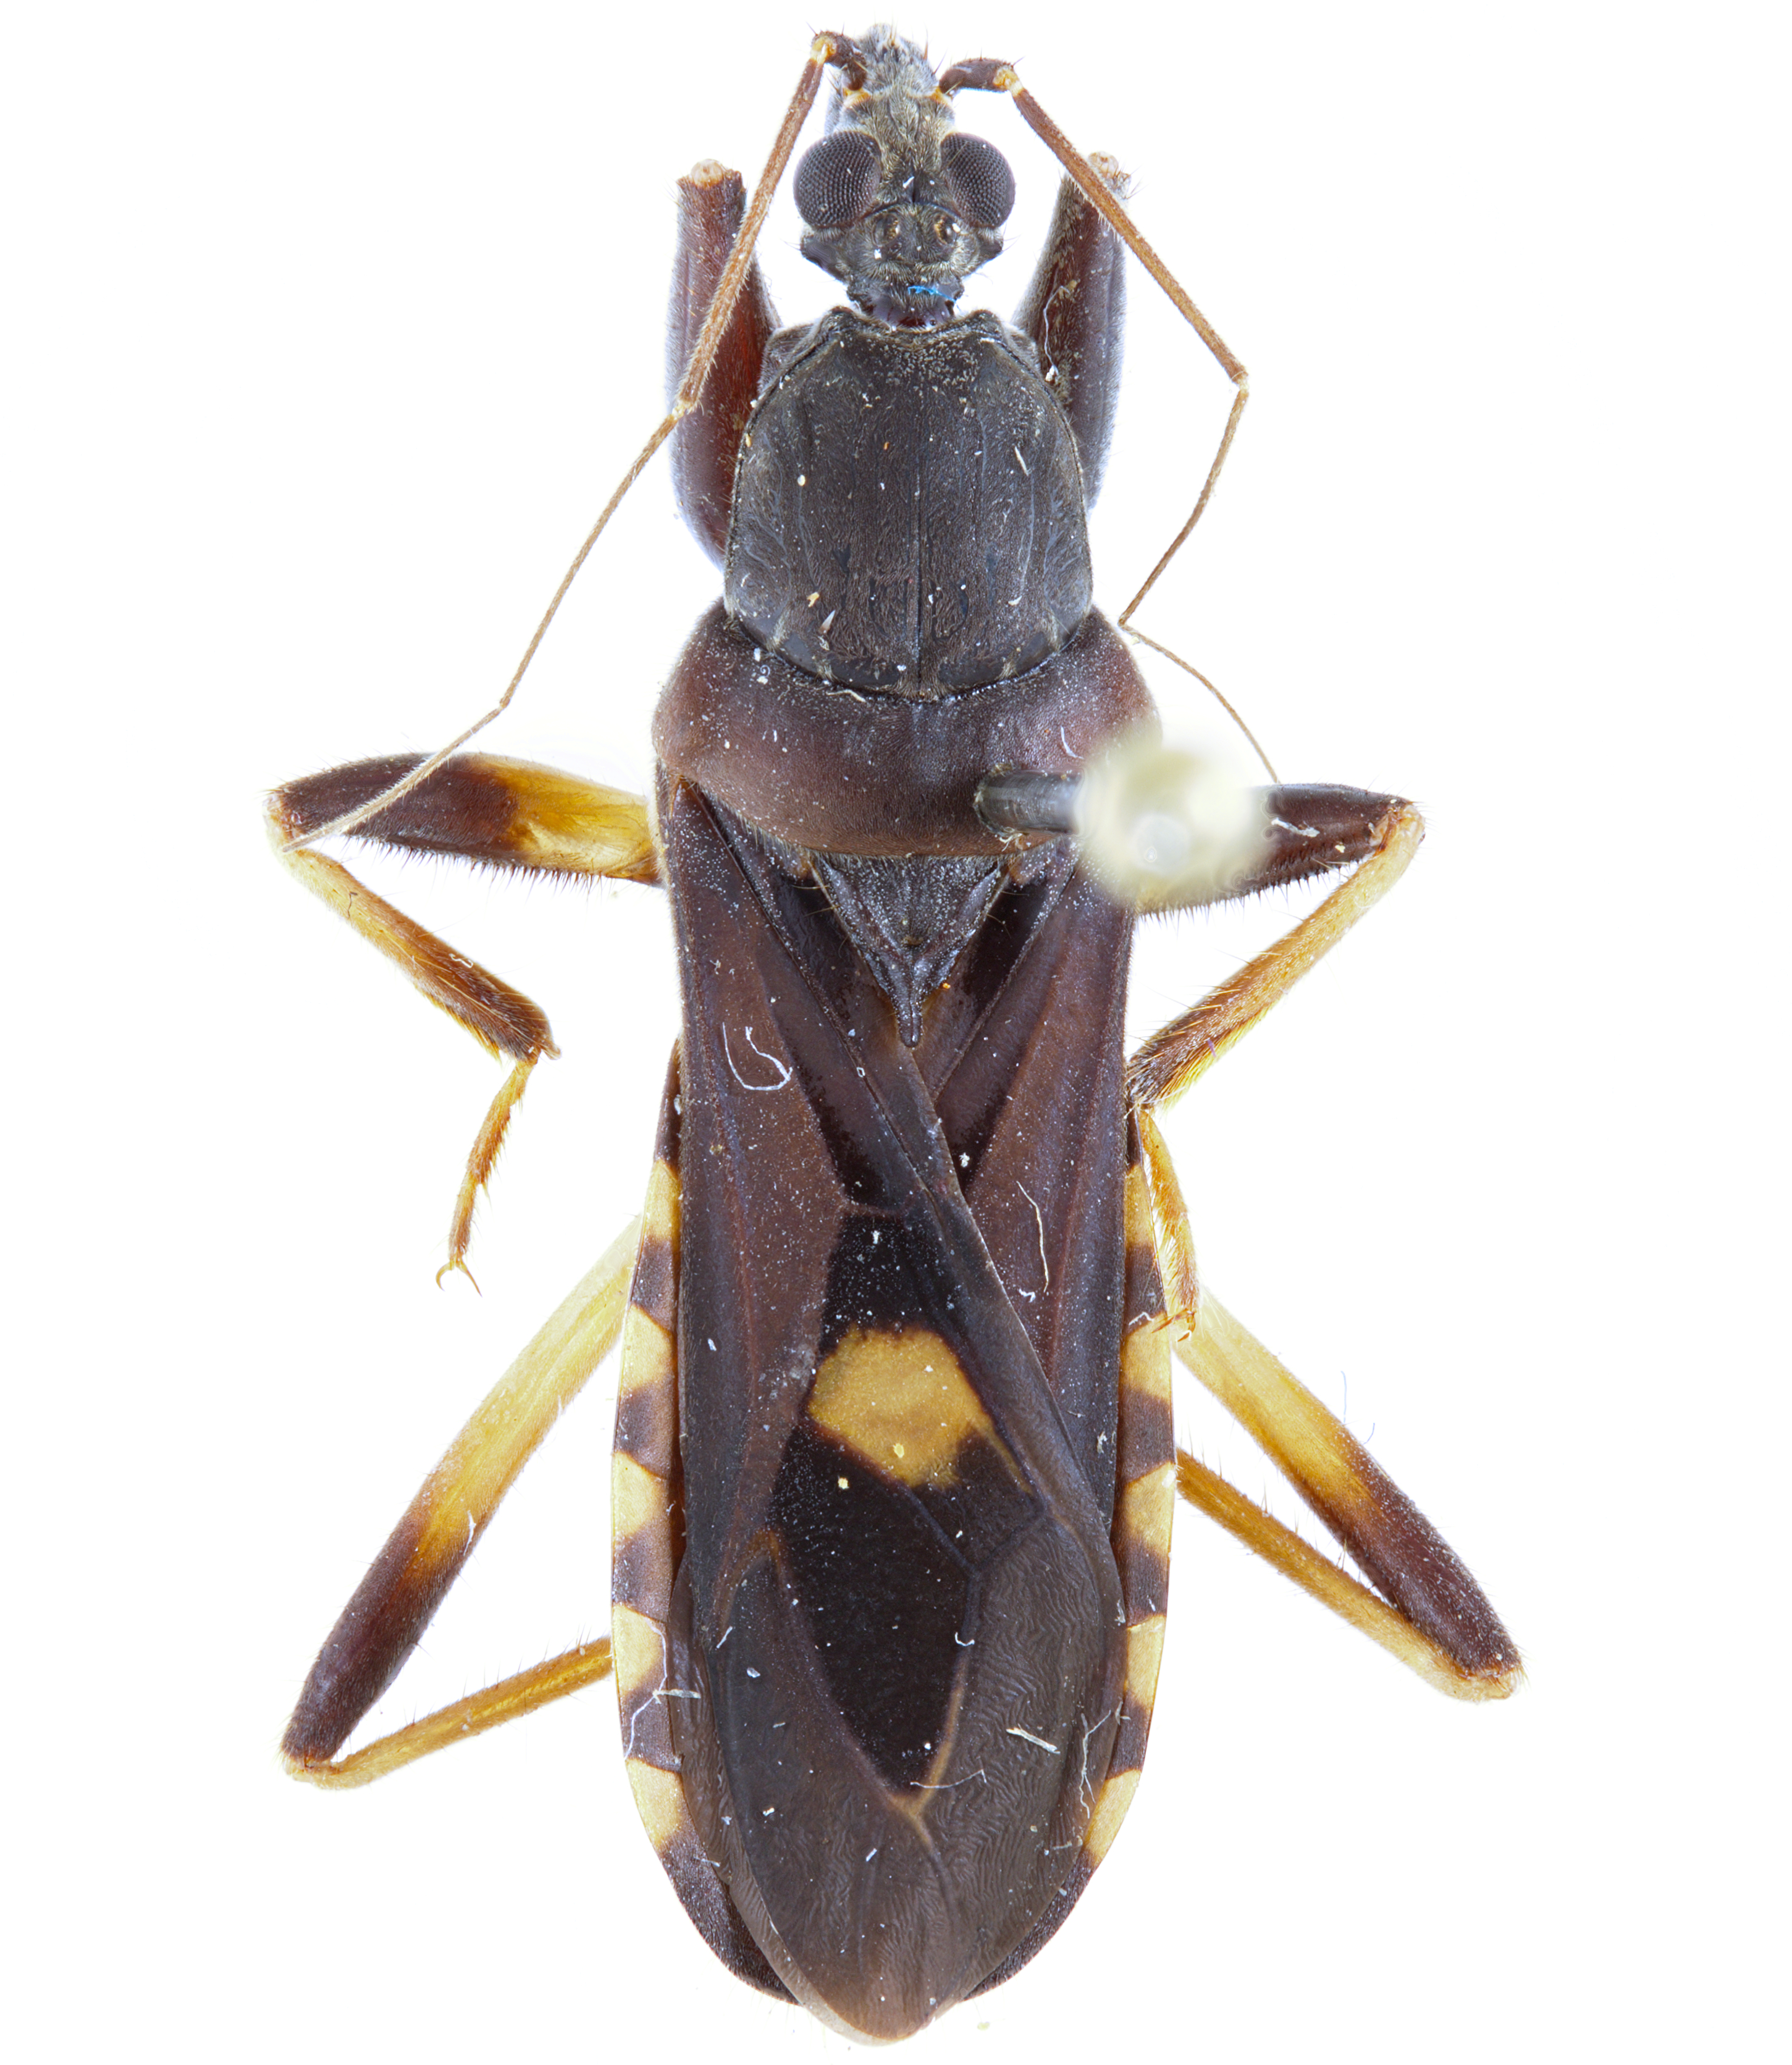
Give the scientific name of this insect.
Ectomocoris atrox
